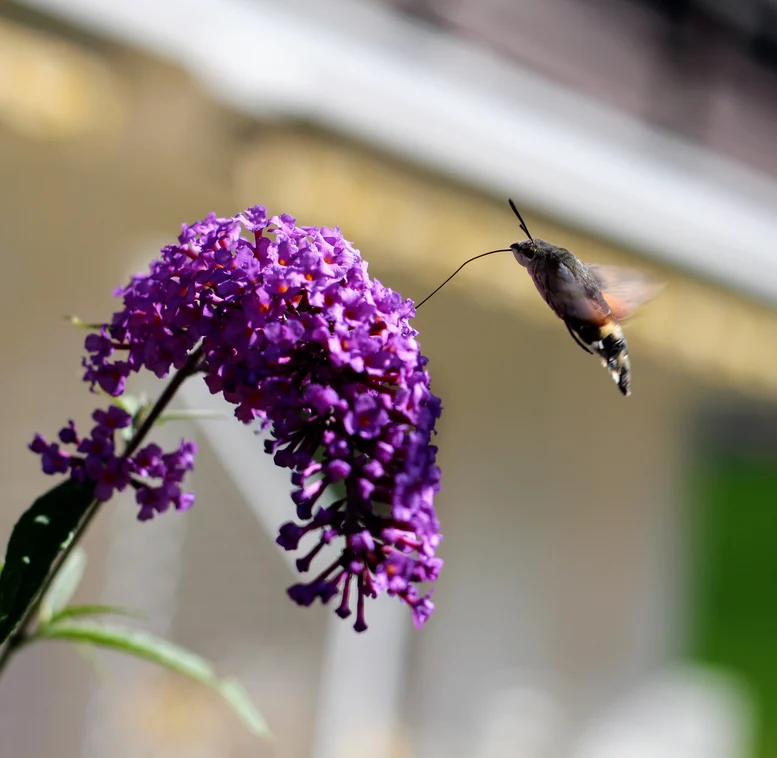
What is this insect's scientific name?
Macroglossum stellatarum
